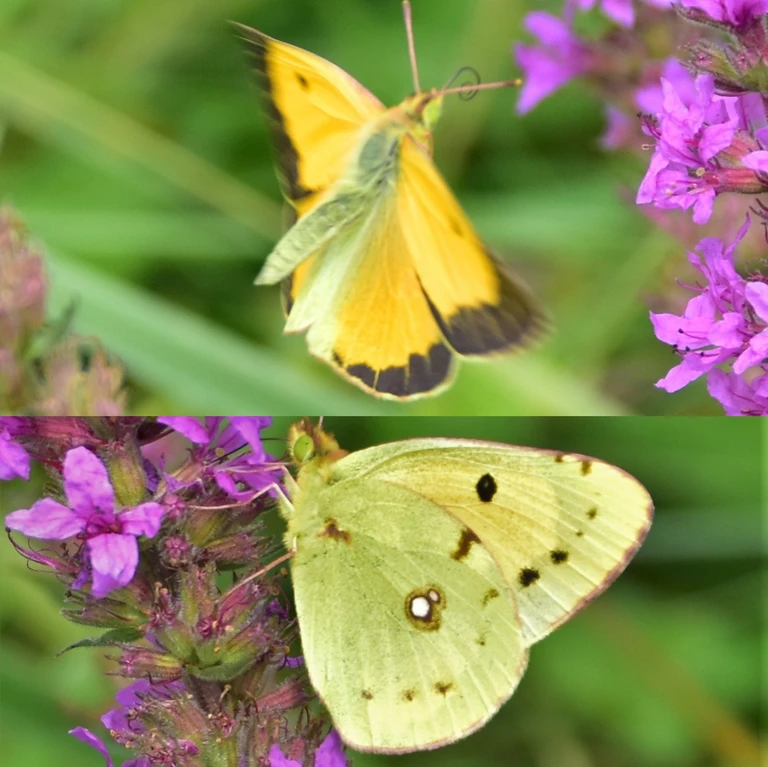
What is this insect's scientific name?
Colias croceus
